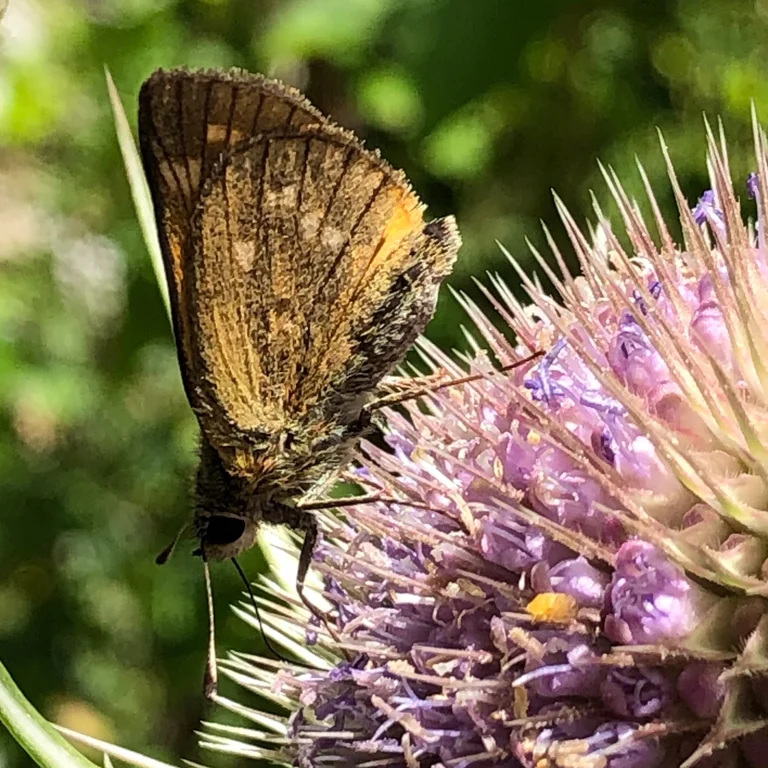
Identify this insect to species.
Ochlodes sylvanus (also Ochlodes venata)
